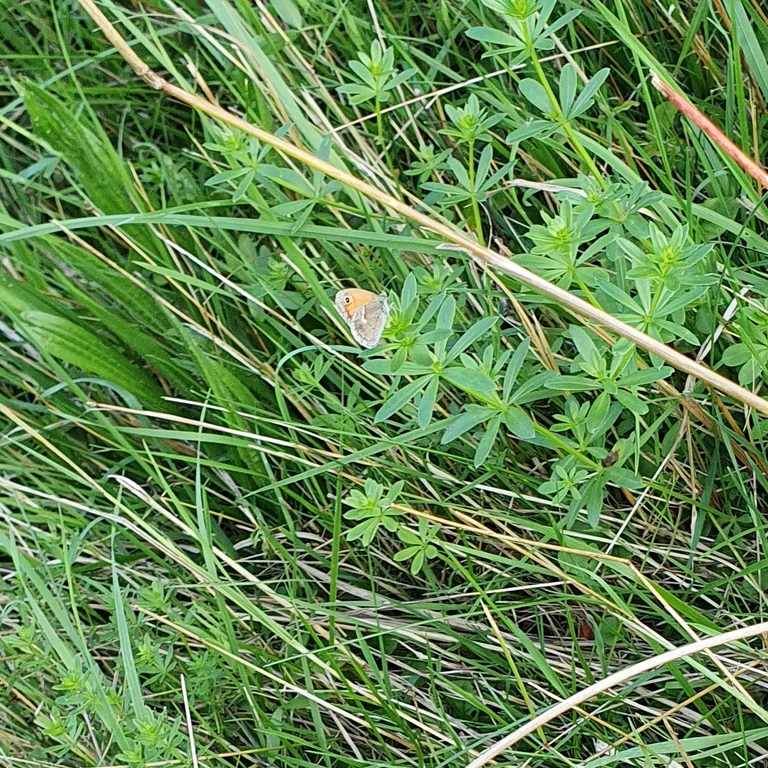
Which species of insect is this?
Coenonympha pamphilus
